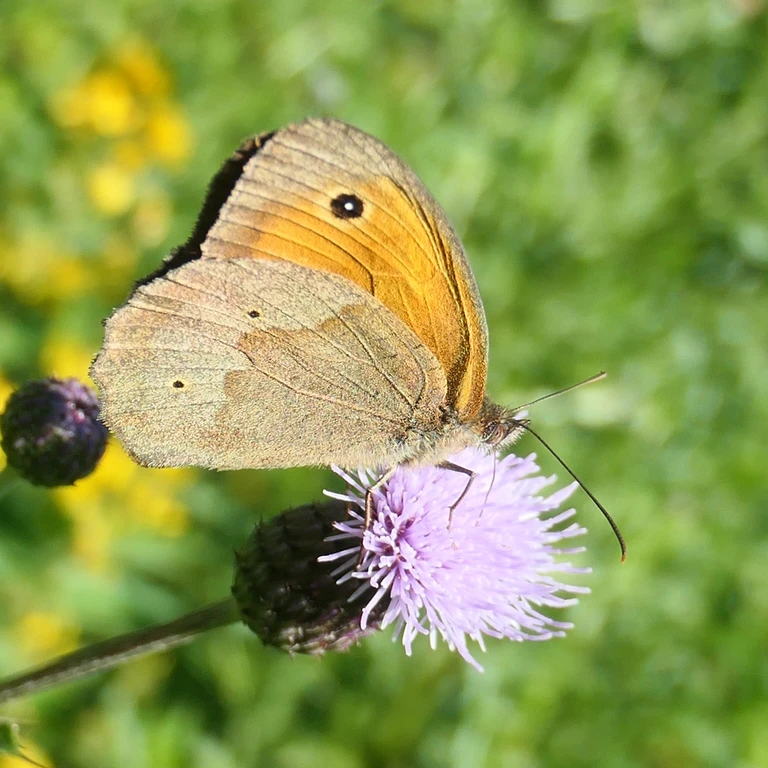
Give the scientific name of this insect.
Maniola jurtina
